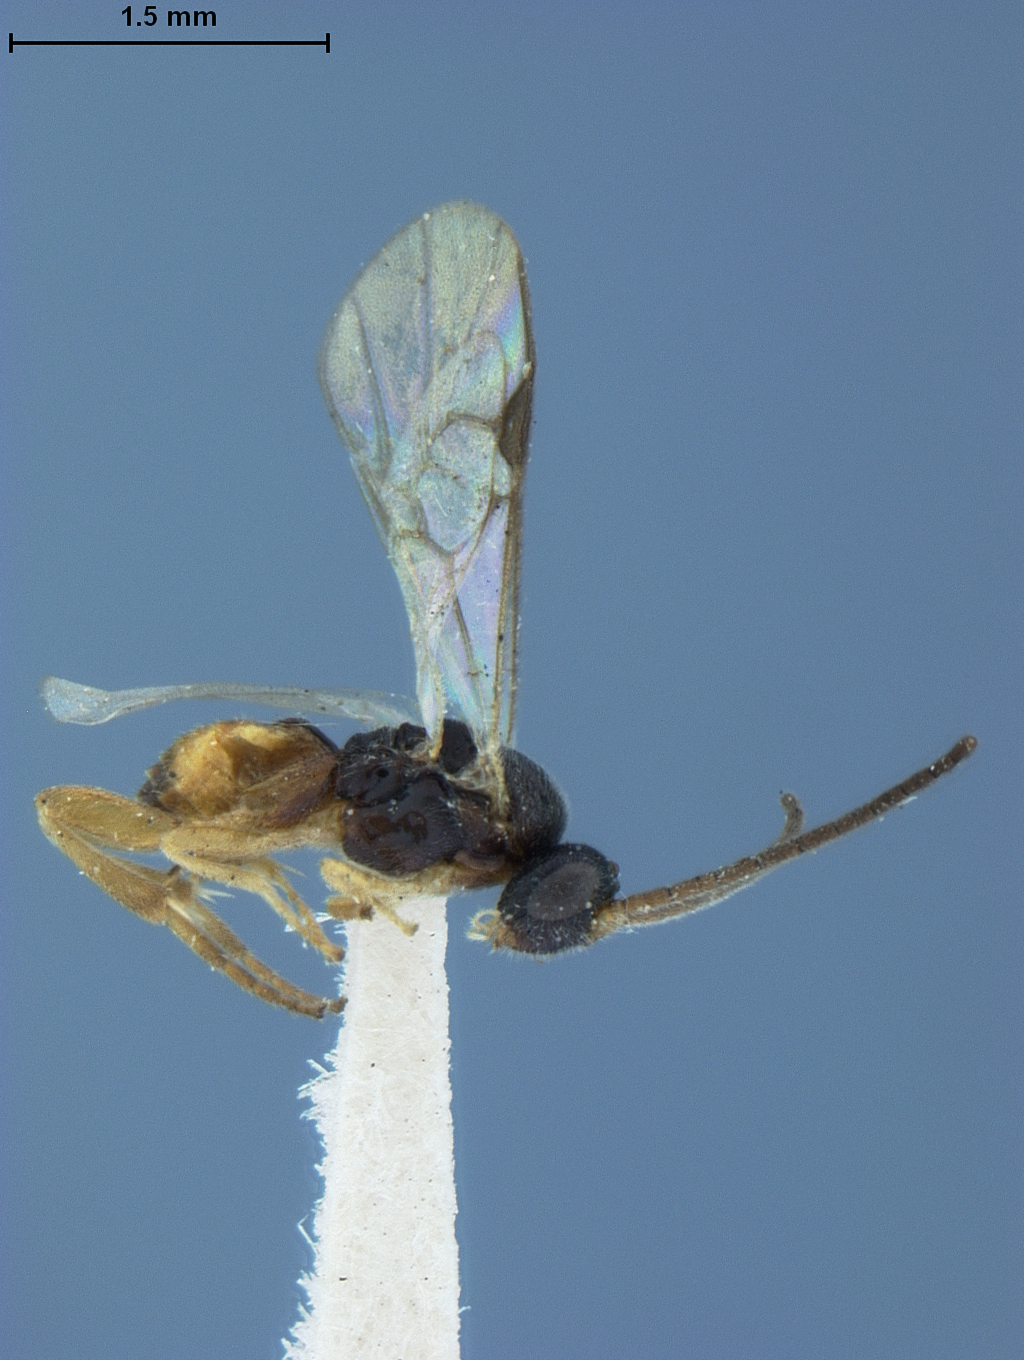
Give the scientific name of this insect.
Apanteles pratapae
